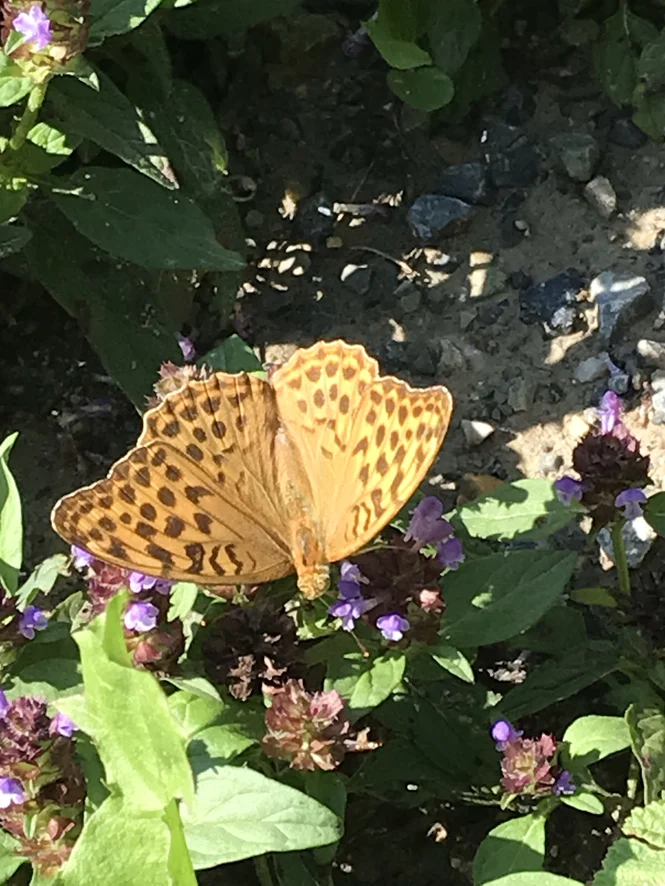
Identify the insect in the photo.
Argynnis paphia
